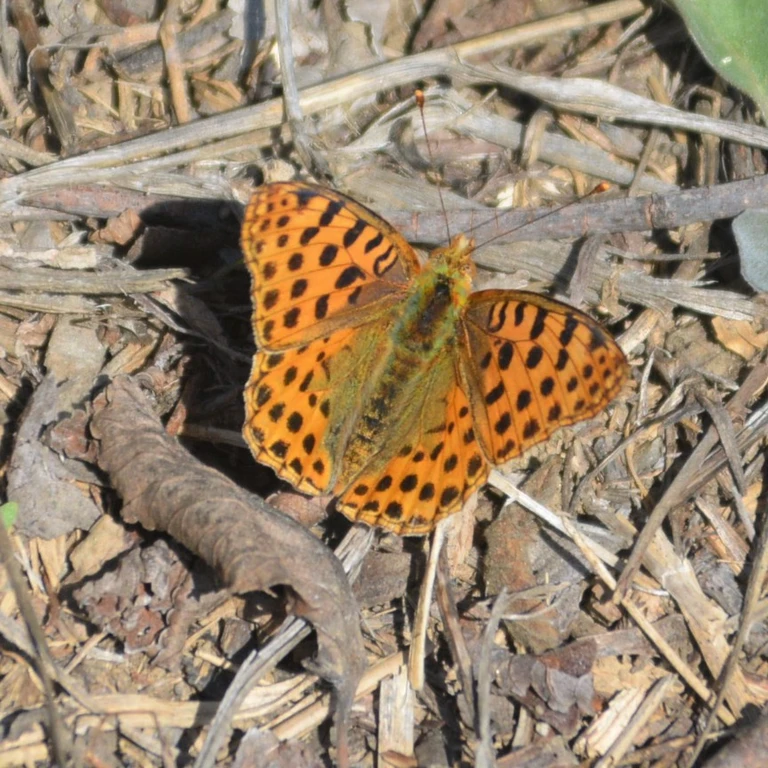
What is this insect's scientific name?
Issoria lathonia
